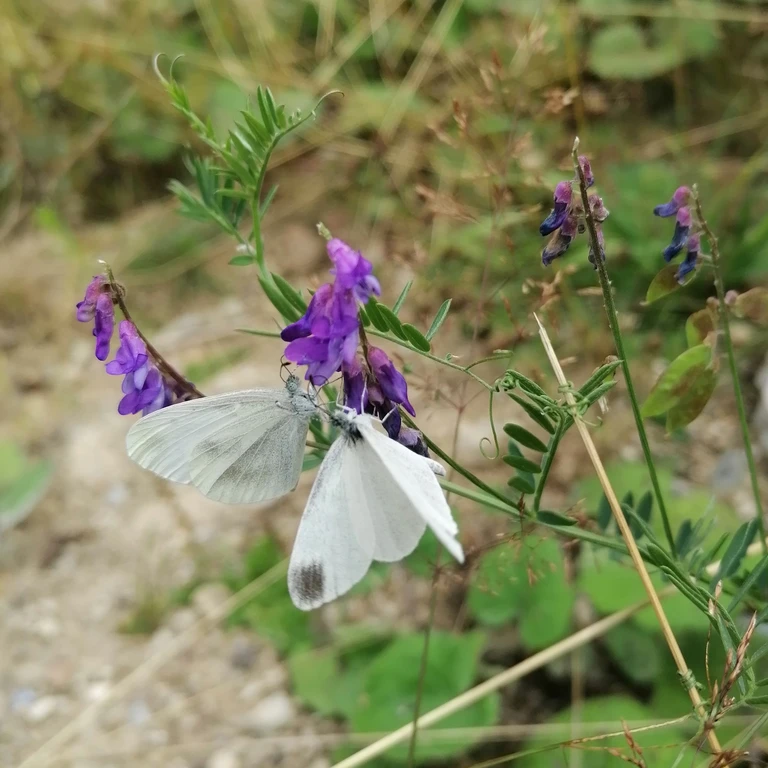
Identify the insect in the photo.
Leptidea sinapis/juvernica
